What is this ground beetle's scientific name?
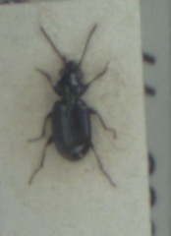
Bembidion minimum
